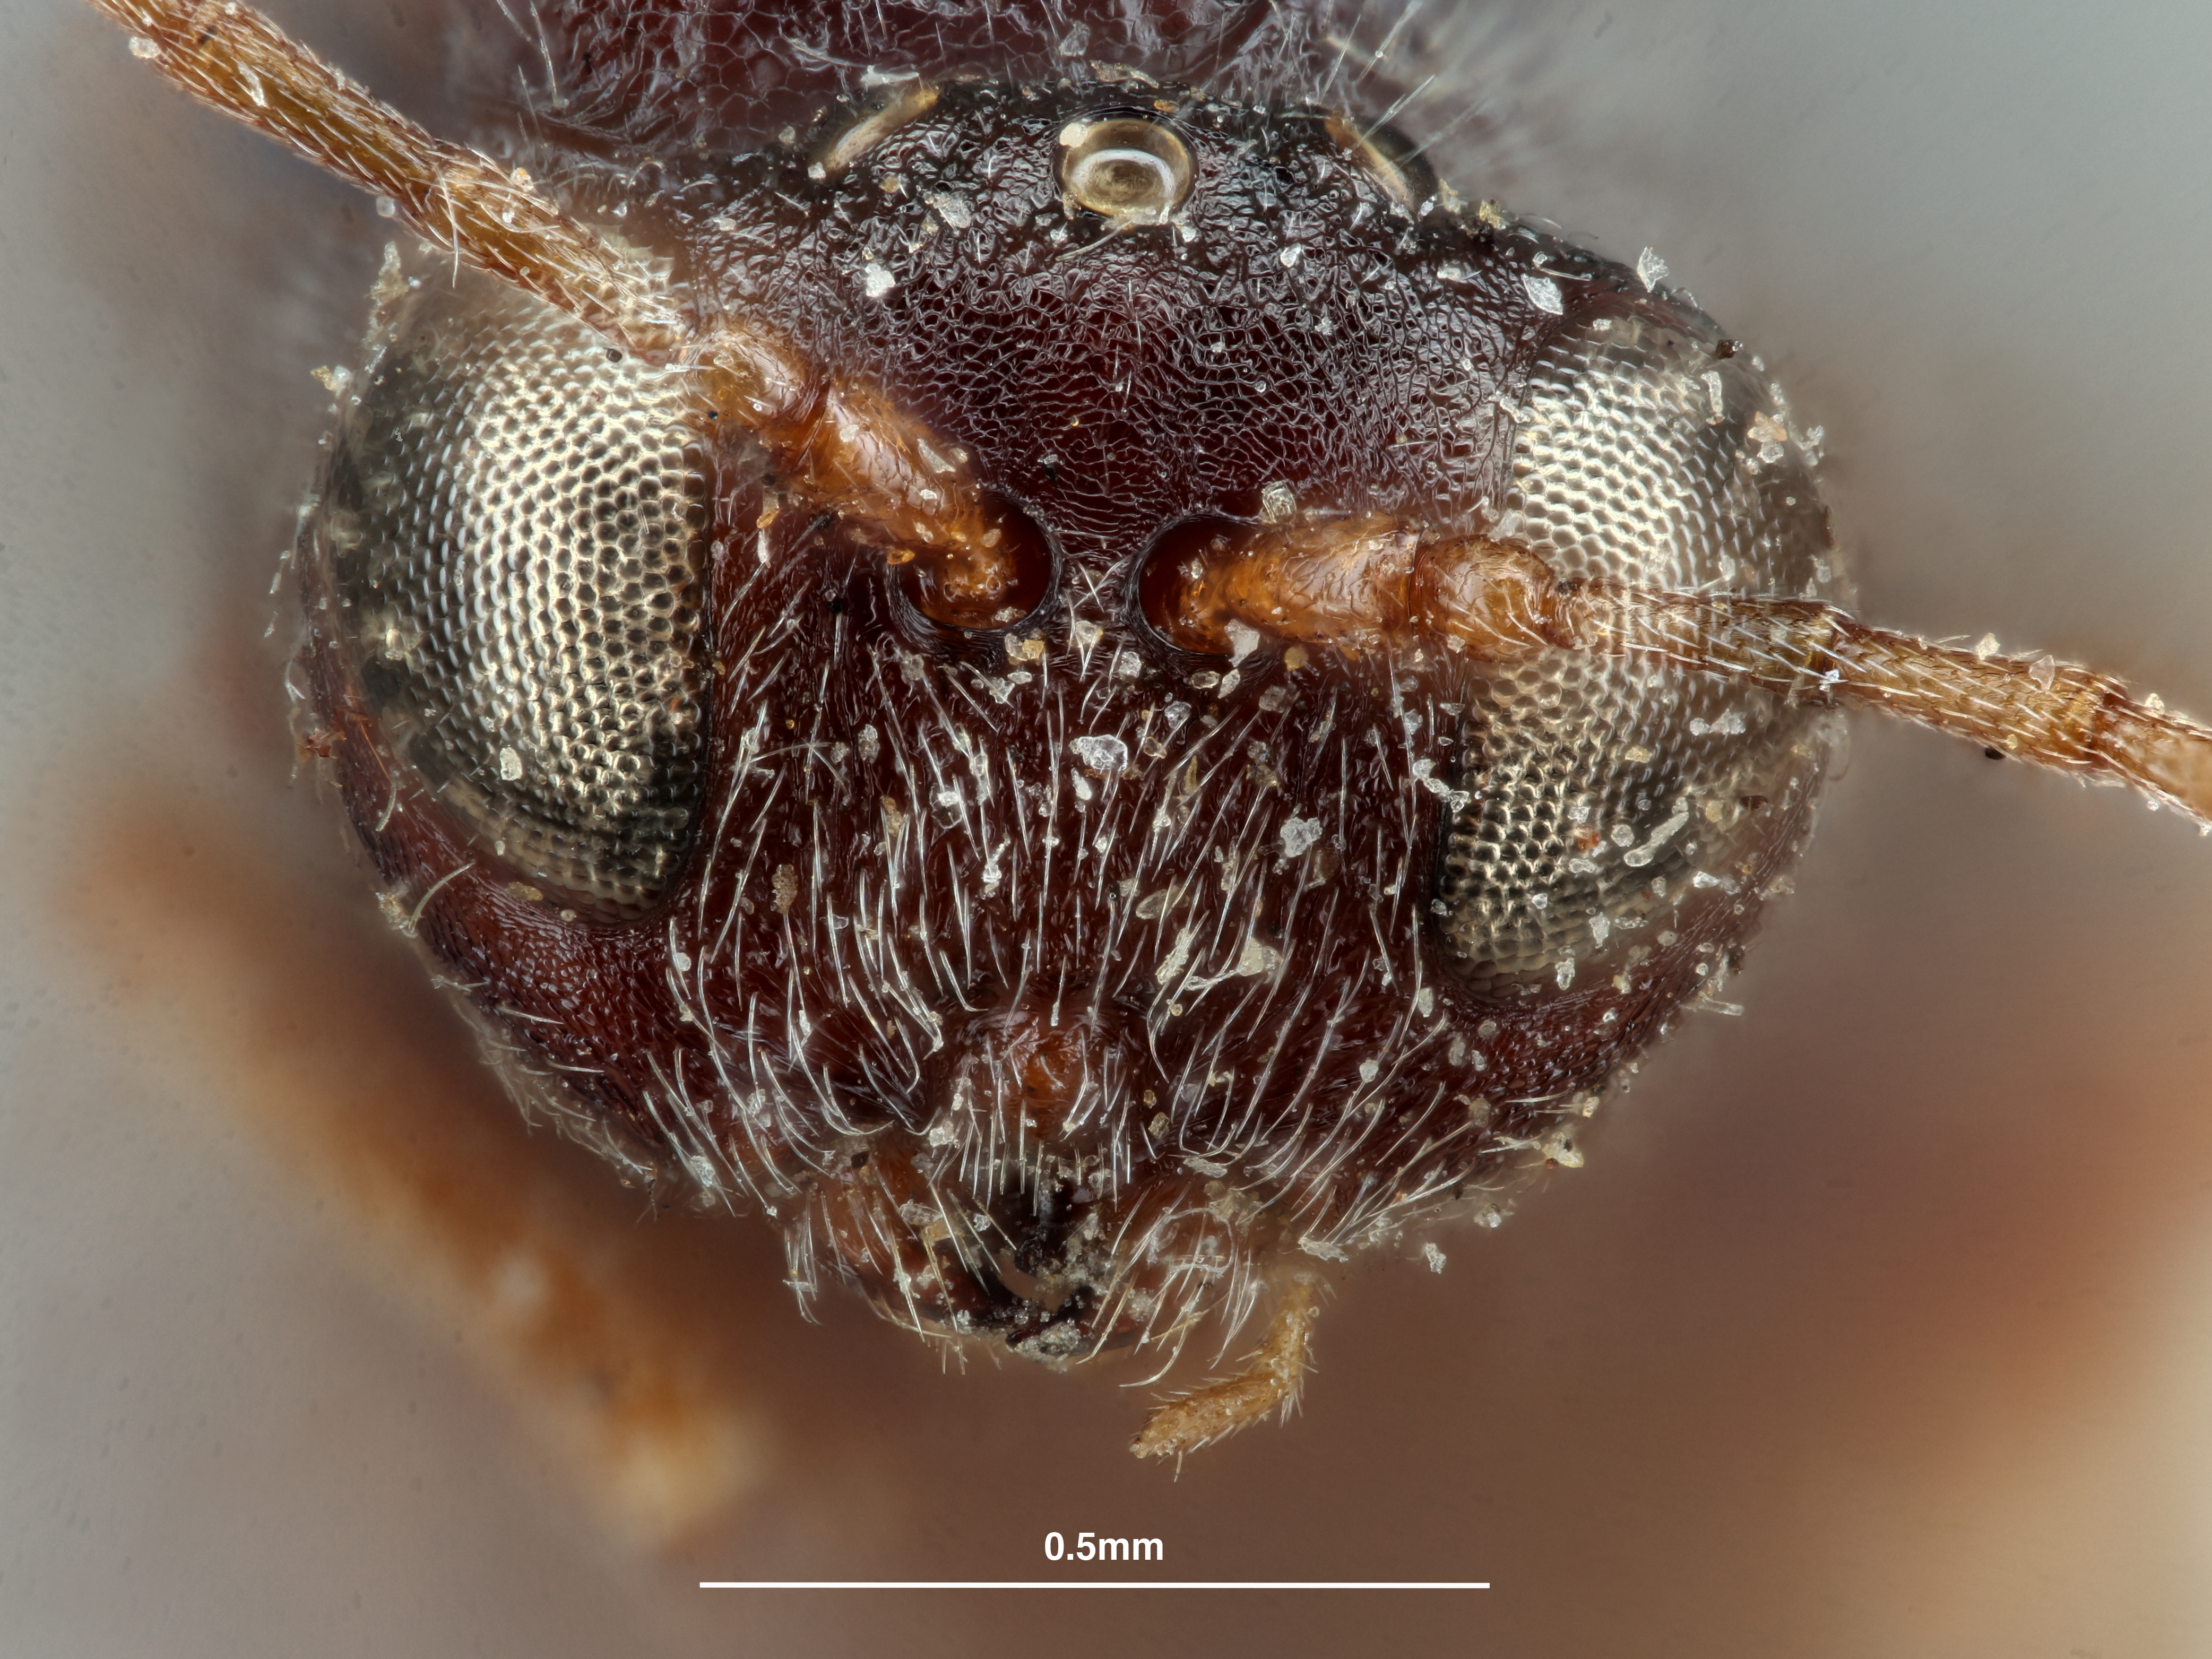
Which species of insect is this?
Andricus tubalis
